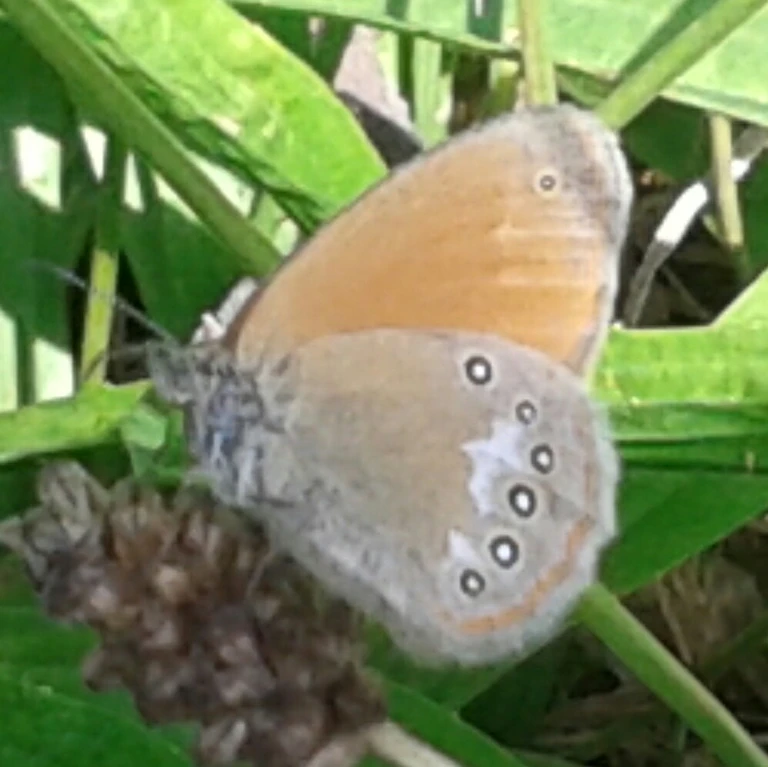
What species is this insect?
Coenonympha glycerion (also Coenonympha iphis)
